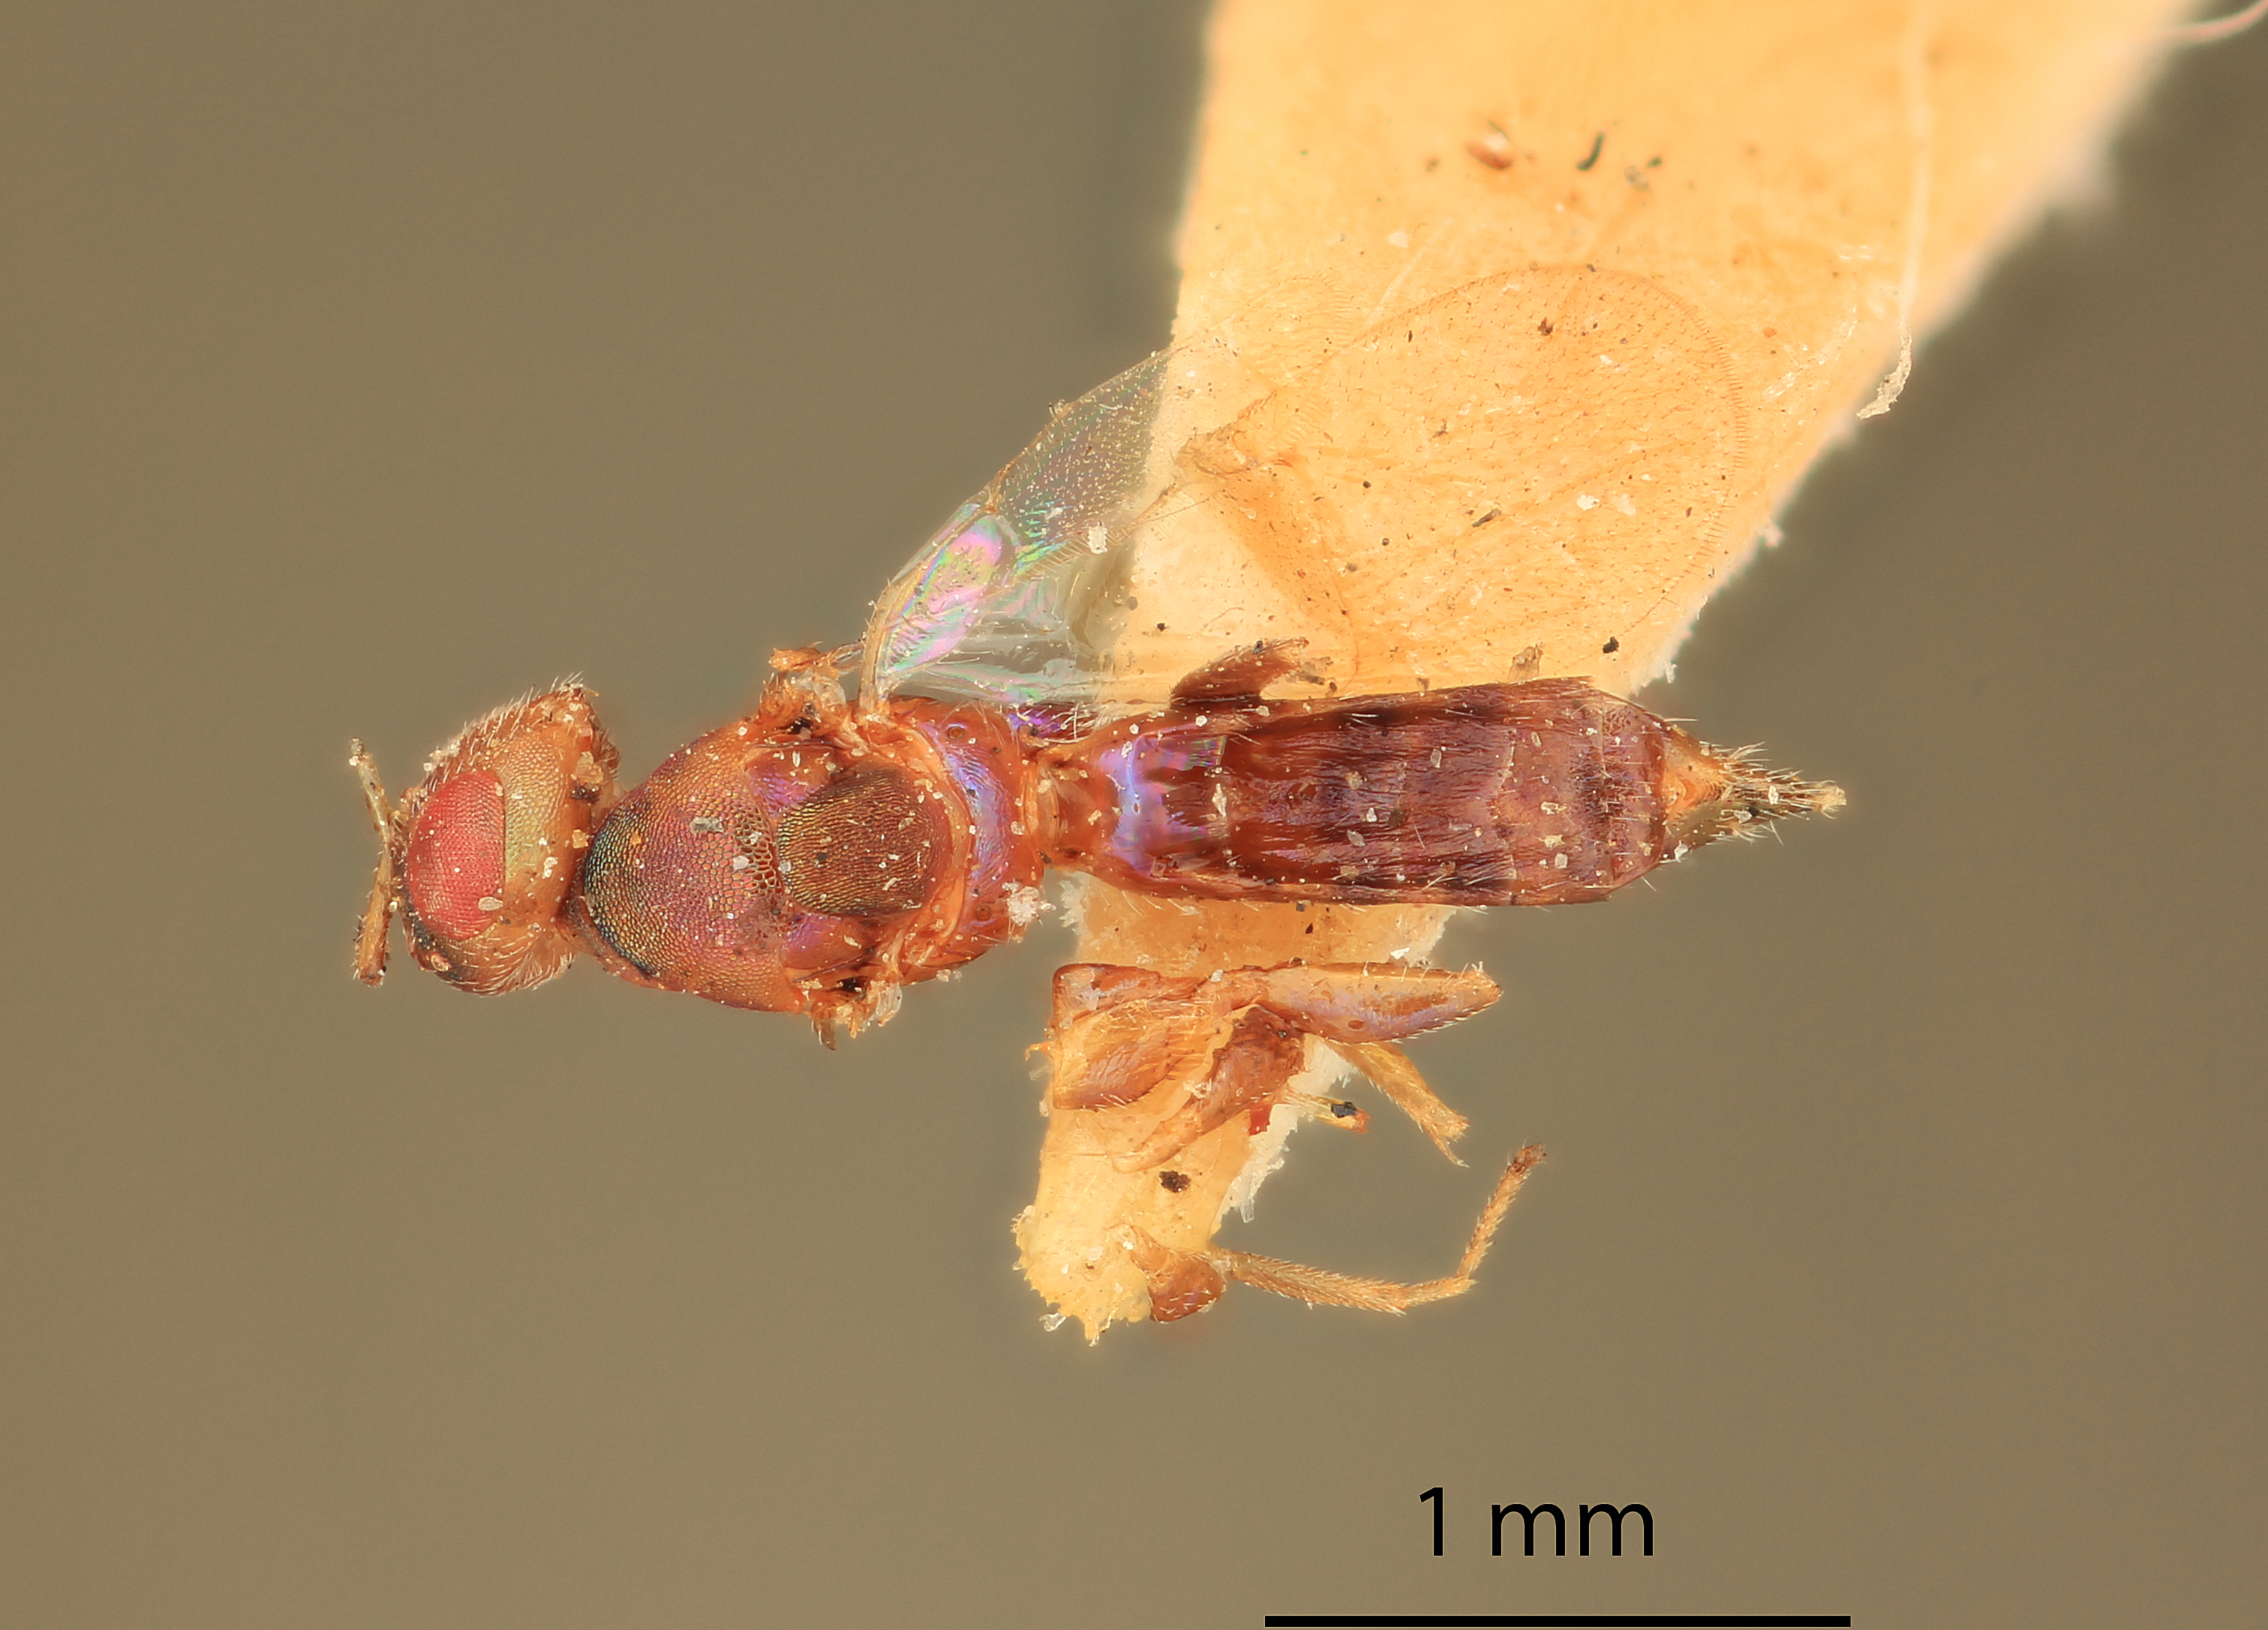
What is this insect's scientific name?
Metacolus bifasciatus
